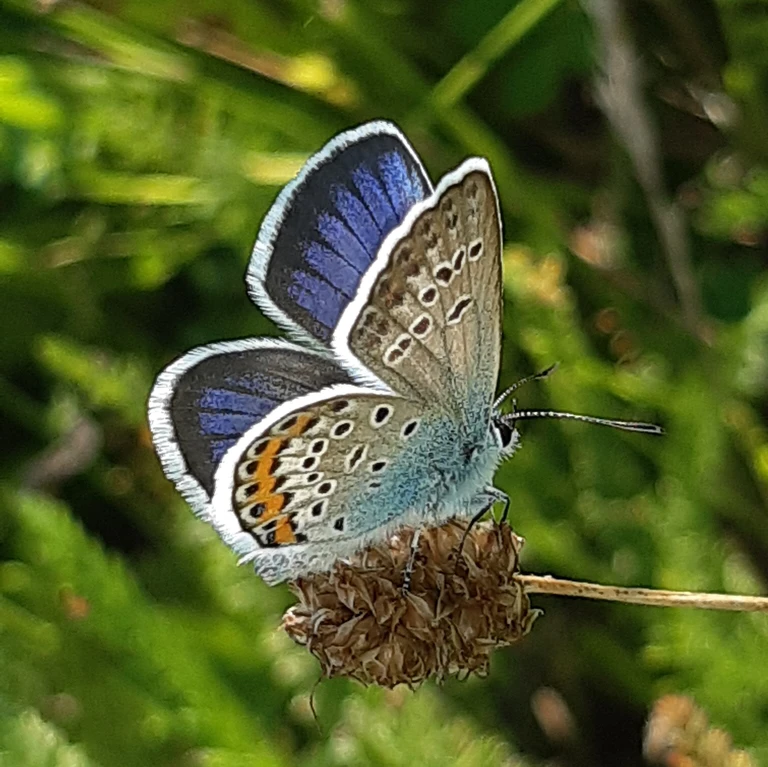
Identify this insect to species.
Plebejus argus
